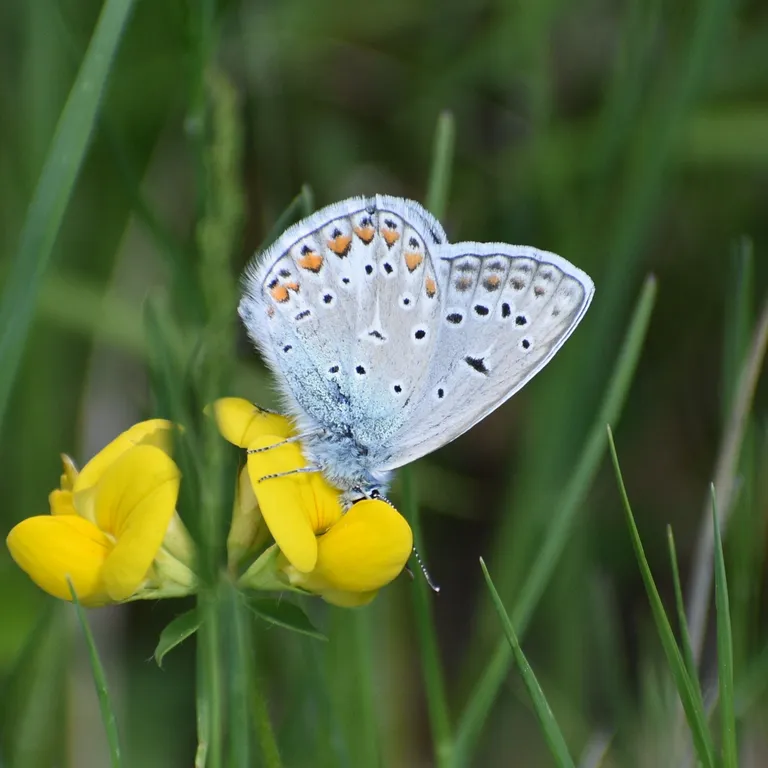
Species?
Polyommatus icarus
